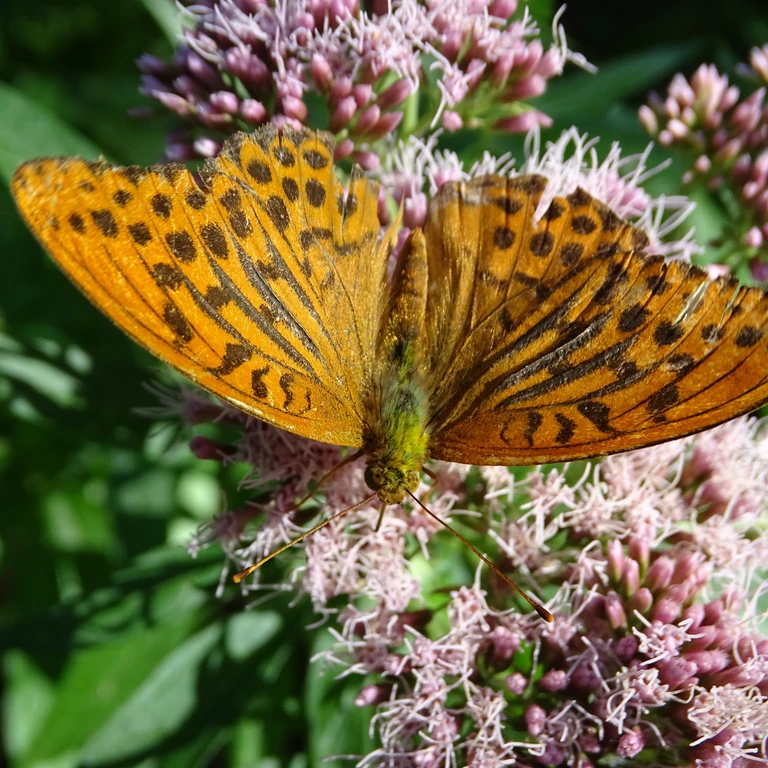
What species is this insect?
Argynnis paphia
